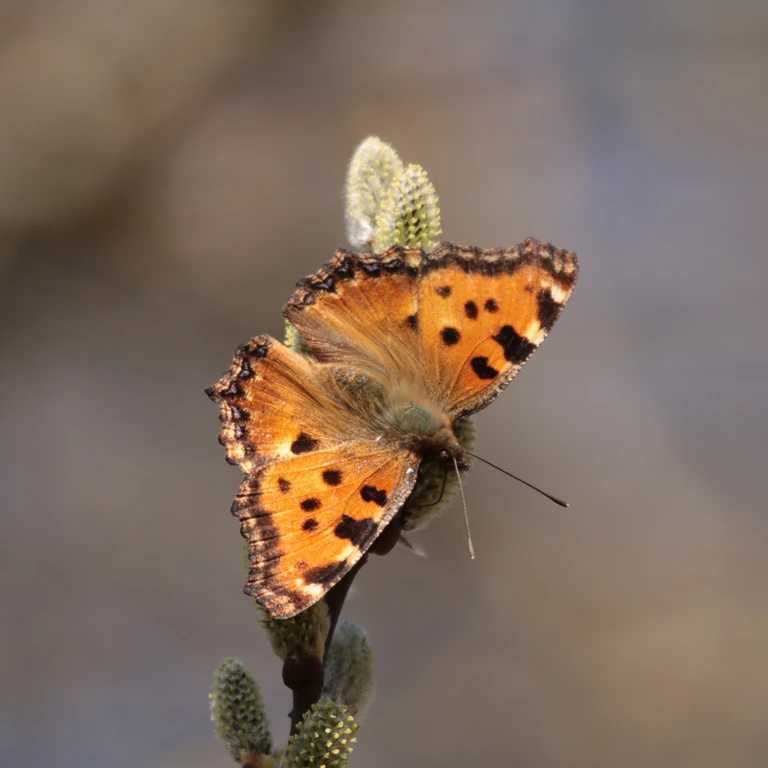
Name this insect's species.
Nymphalis polychloros
